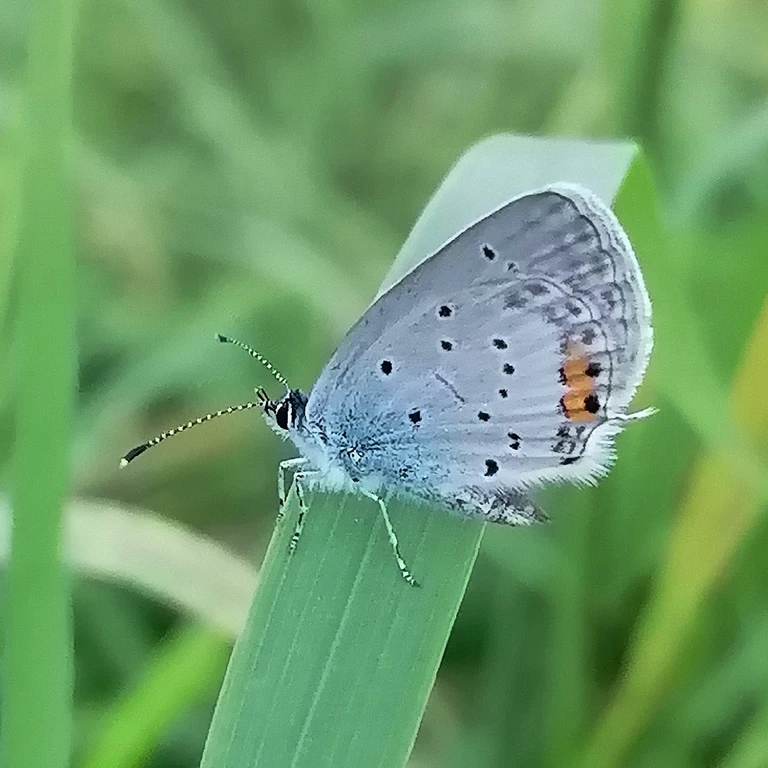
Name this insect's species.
Cupido argiades (also Elkalyce argiades)
